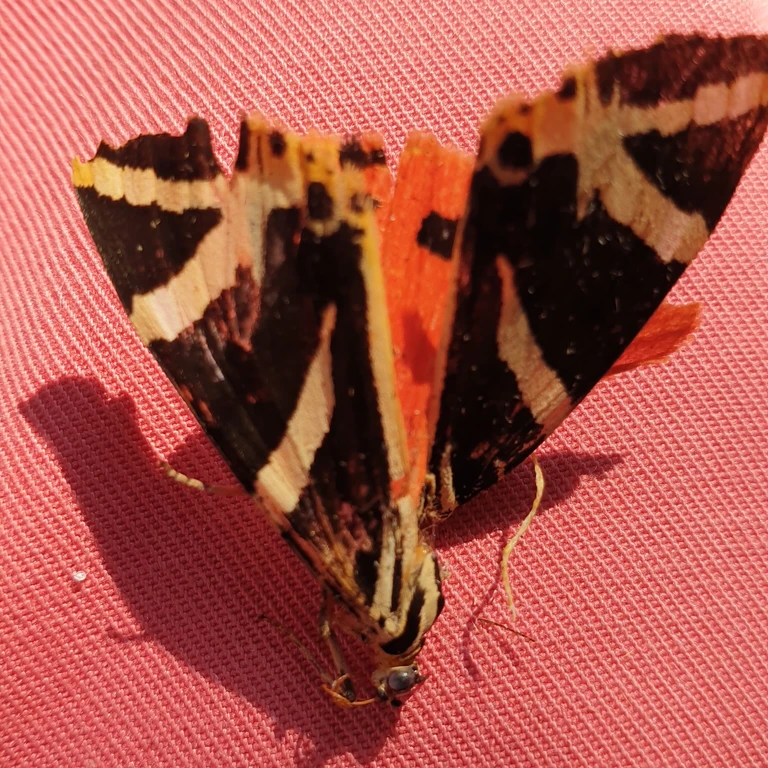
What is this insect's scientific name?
Euplagia quadripunctaria
